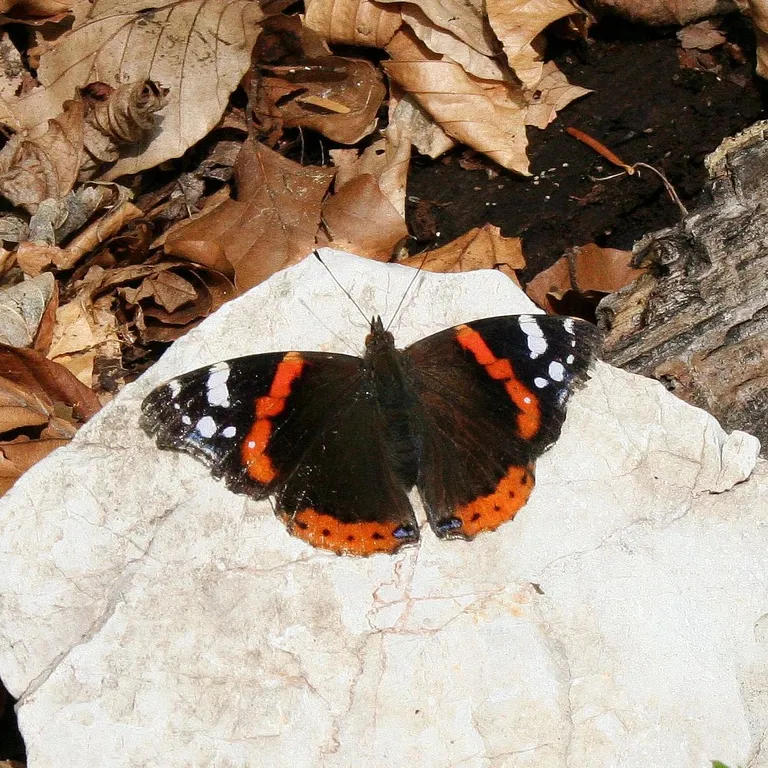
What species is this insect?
Vanessa atalanta
